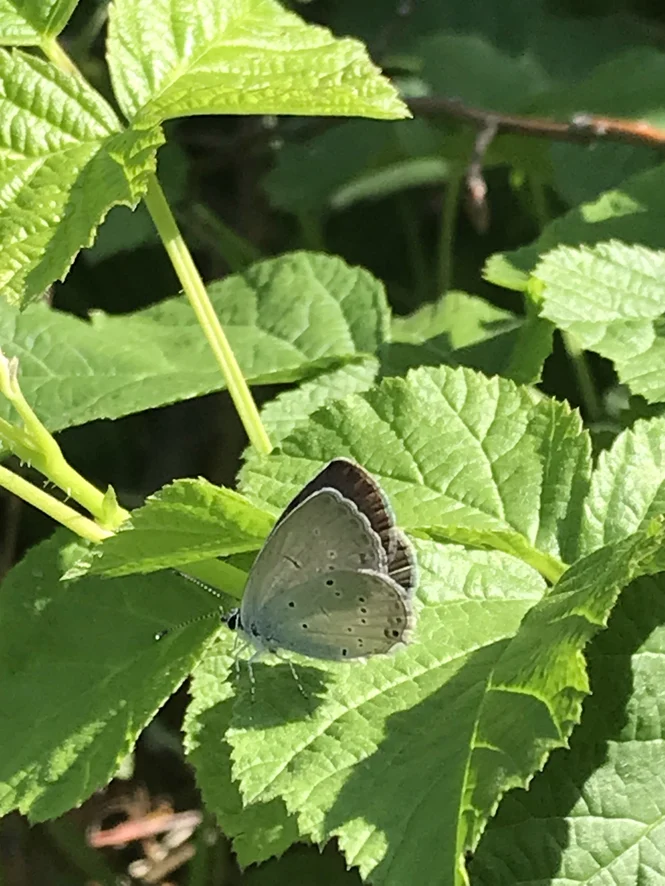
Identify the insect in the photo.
Cupido decolorata (also Elkalyce decolorata)
